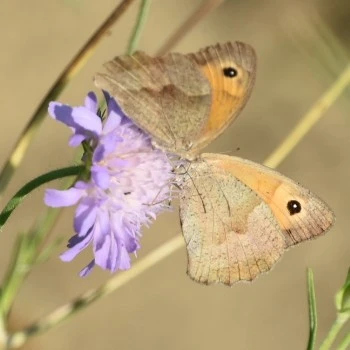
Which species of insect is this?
Maniola jurtina
